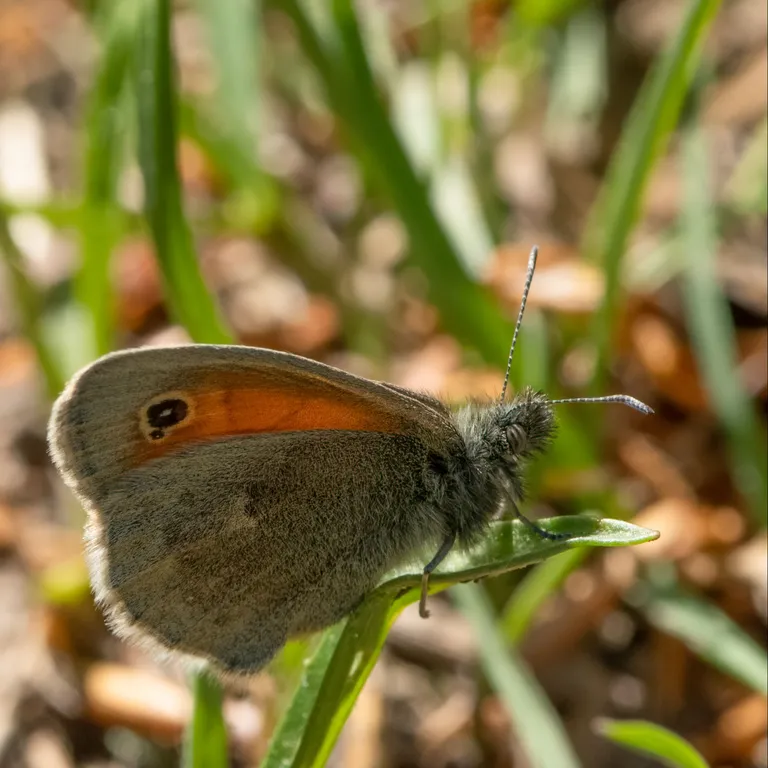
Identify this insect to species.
Coenonympha pamphilus
